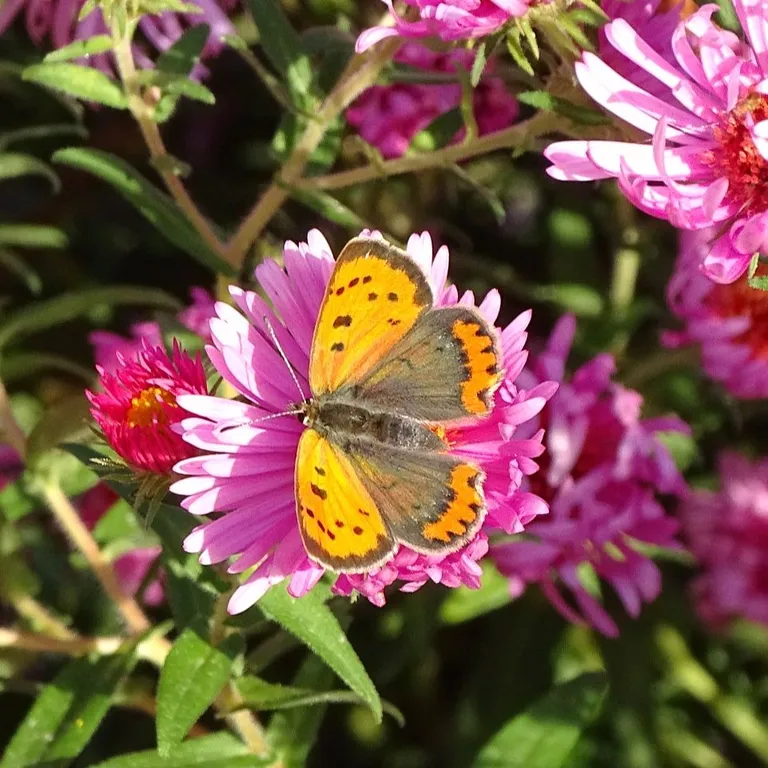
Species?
Lycaena phlaeas
